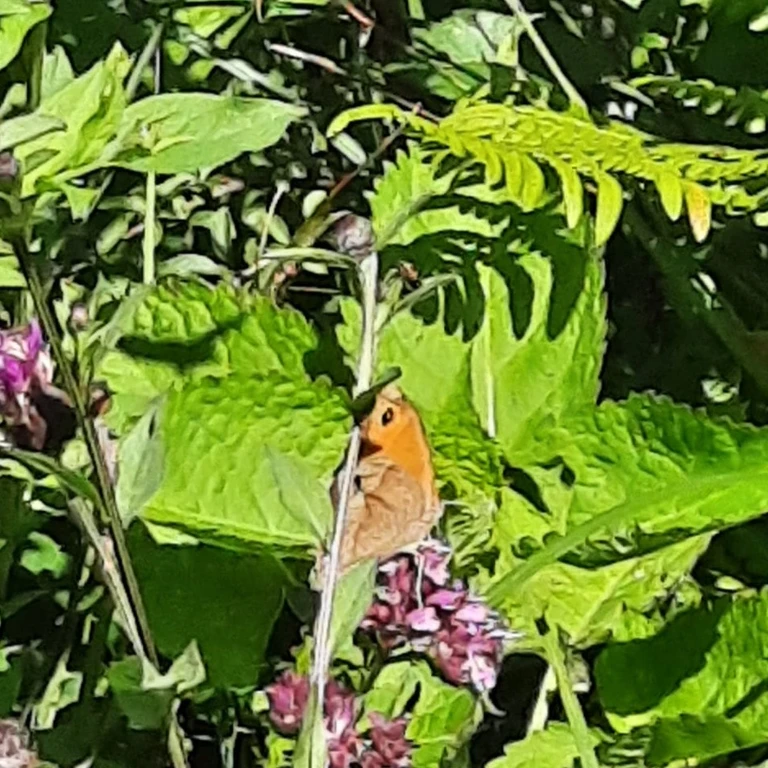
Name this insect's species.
Maniola jurtina
